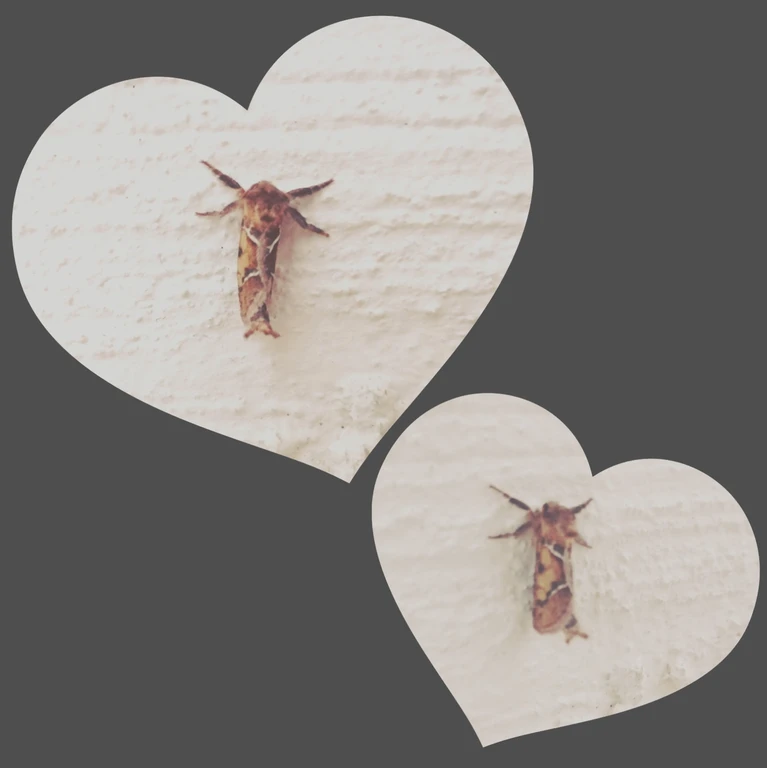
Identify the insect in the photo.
Triodia sylvina
